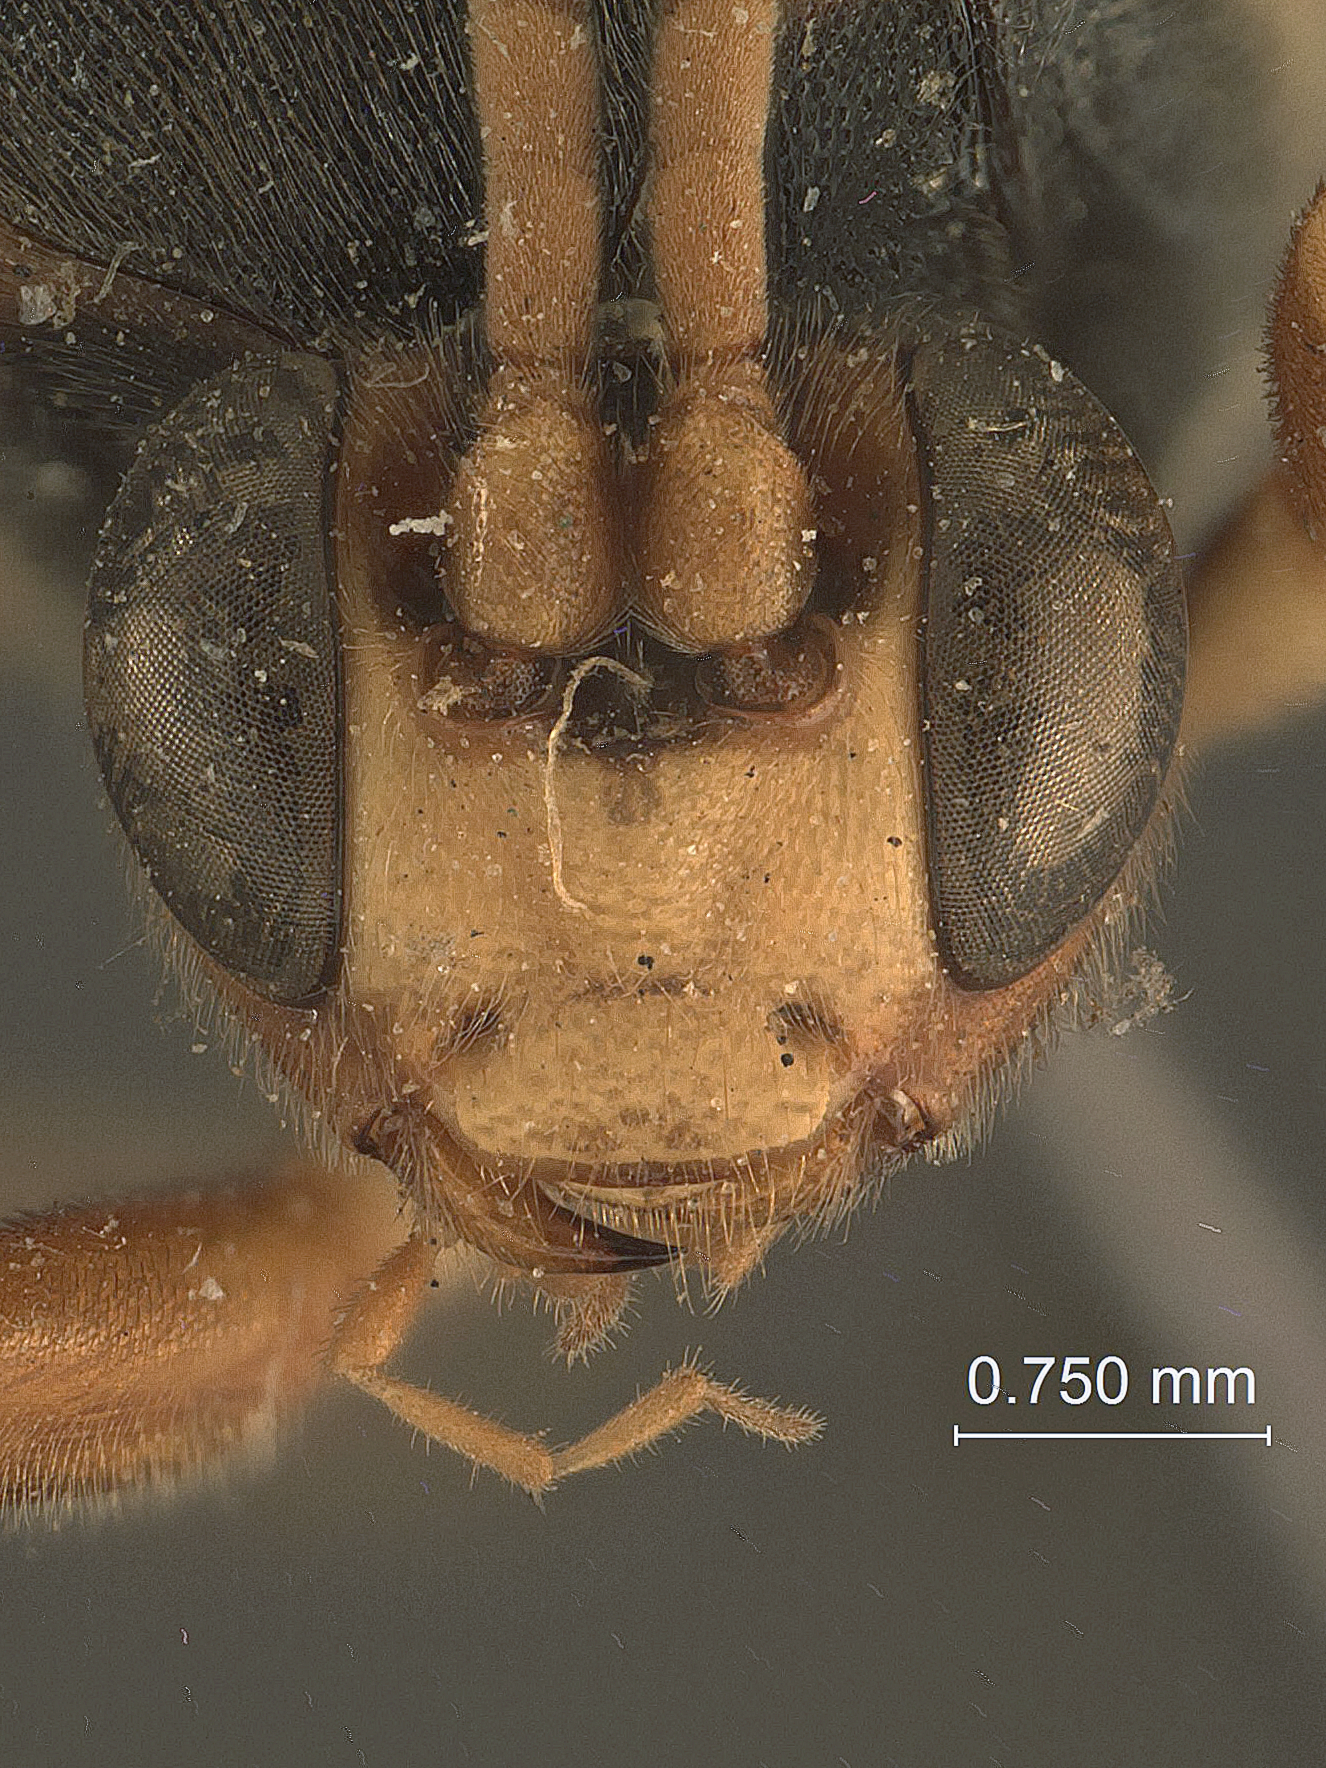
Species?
Ichneumon fulvopictus
